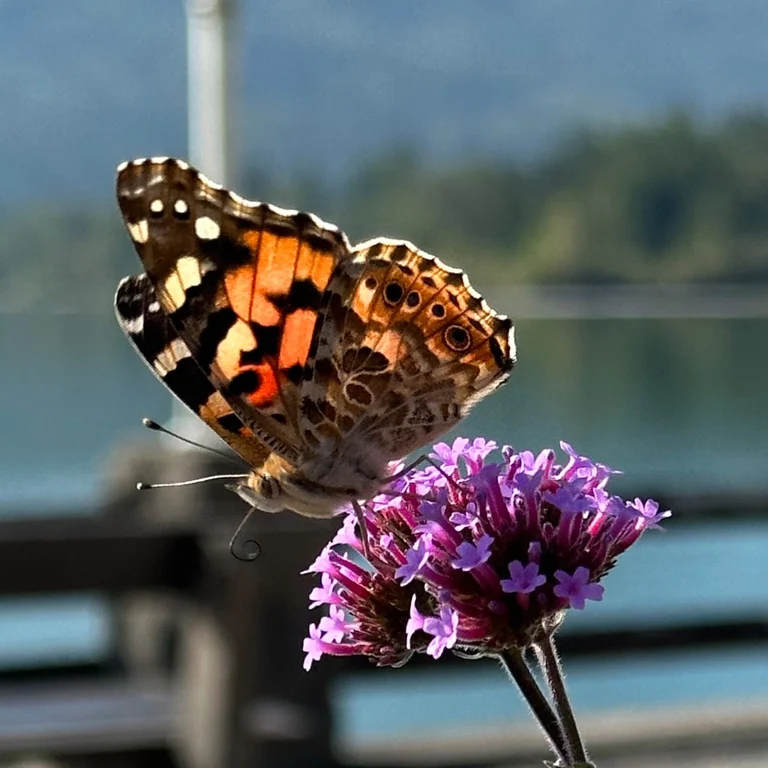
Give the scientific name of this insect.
Vanessa cardui
